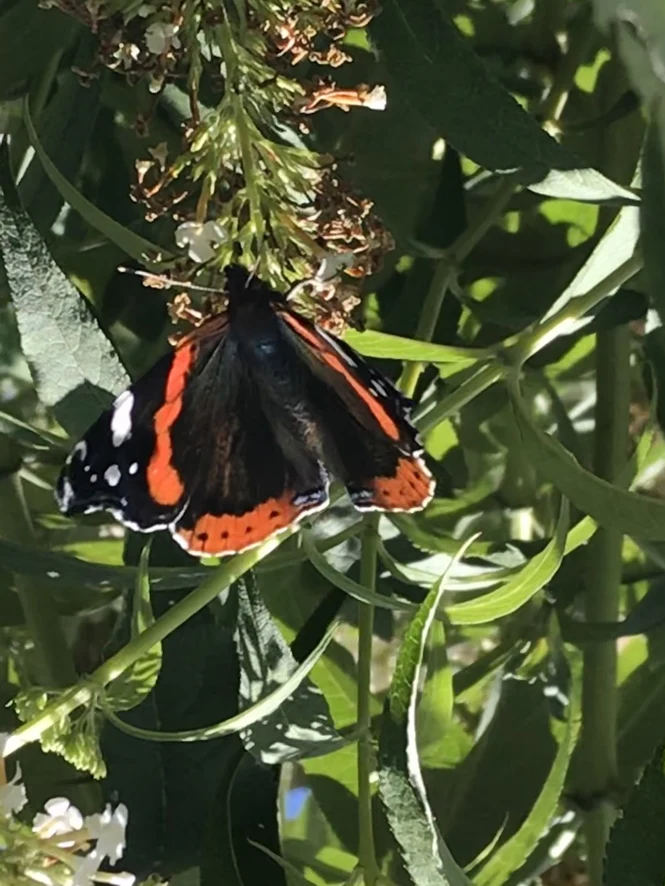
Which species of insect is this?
Vanessa atalanta
